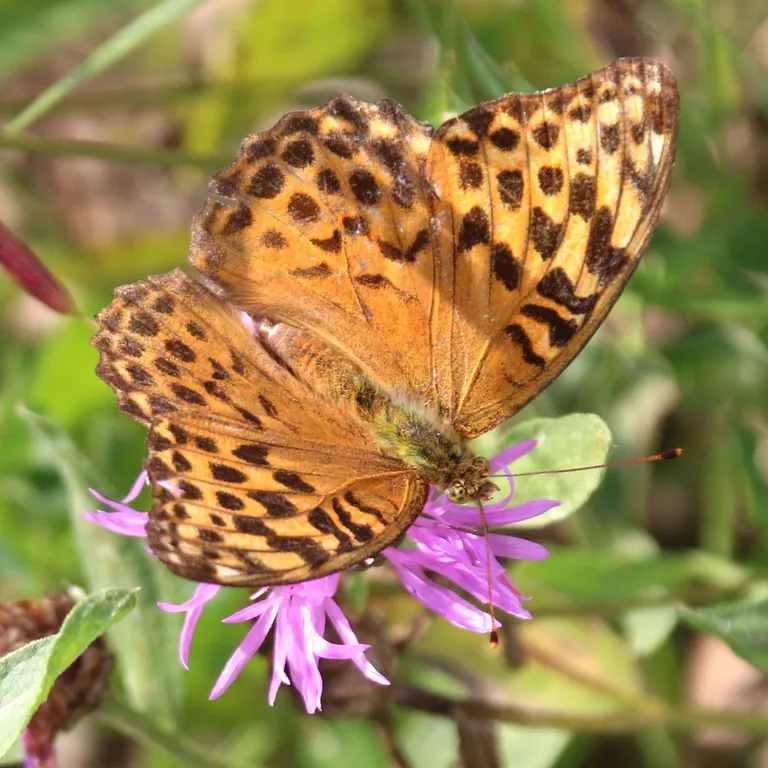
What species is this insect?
Argynnis paphia
